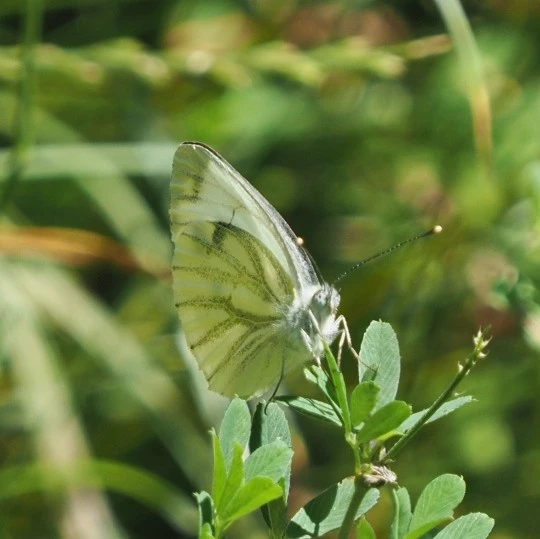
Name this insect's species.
Pieris napi
